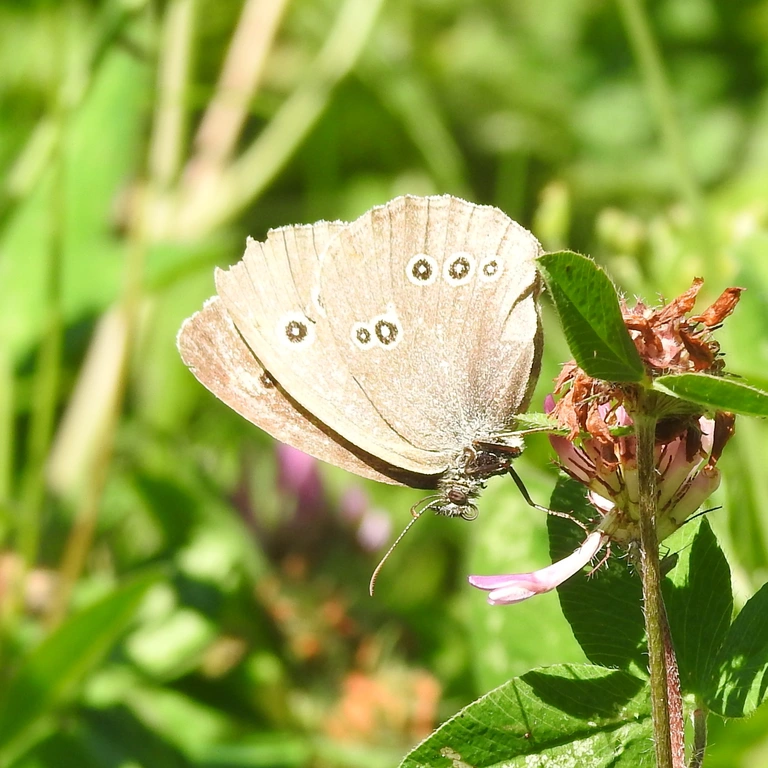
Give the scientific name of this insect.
Aphantopus hyperantus
